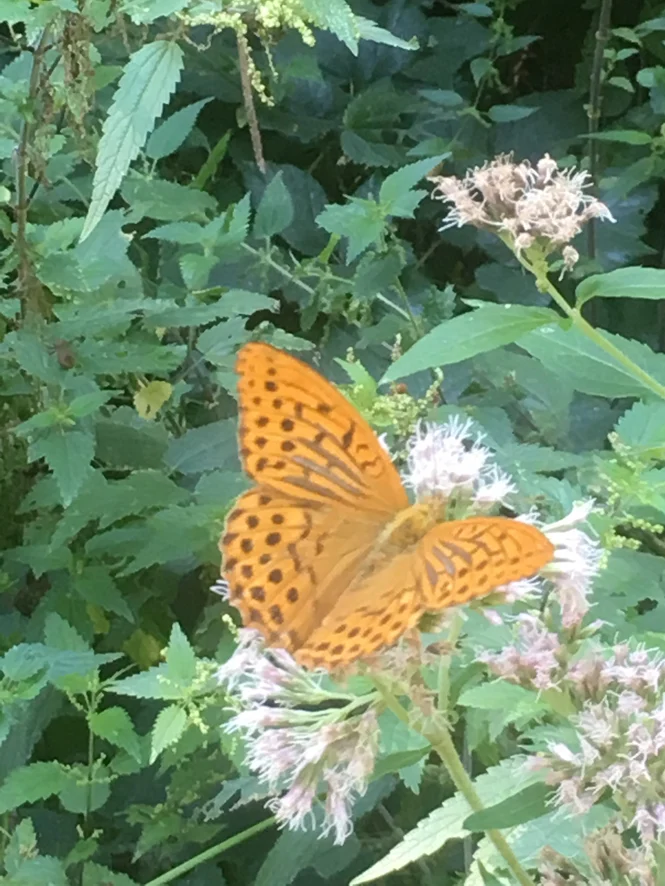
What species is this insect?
Argynnis paphia
